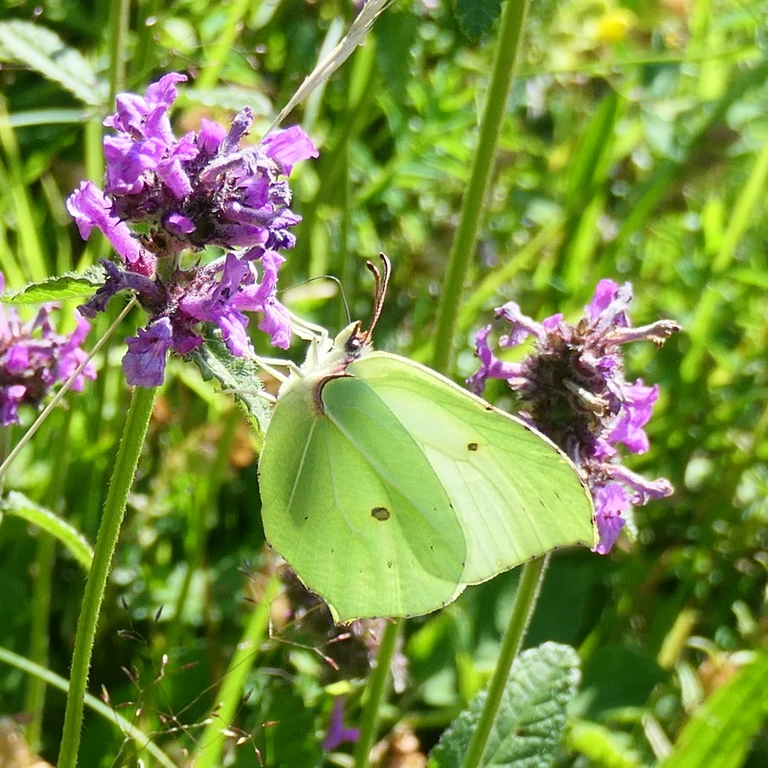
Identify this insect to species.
Gonepteryx rhamni
